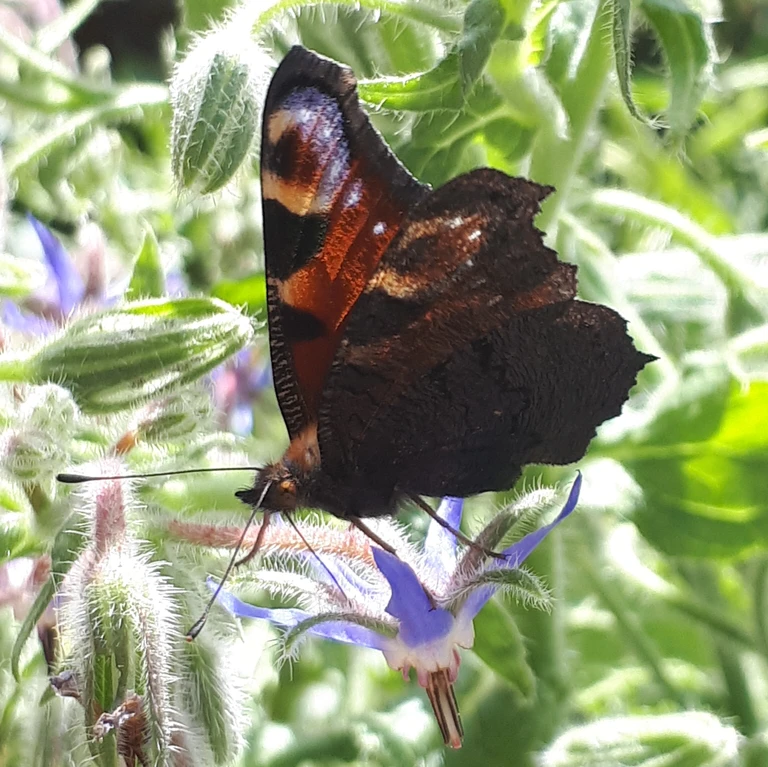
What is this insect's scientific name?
Aglais io
